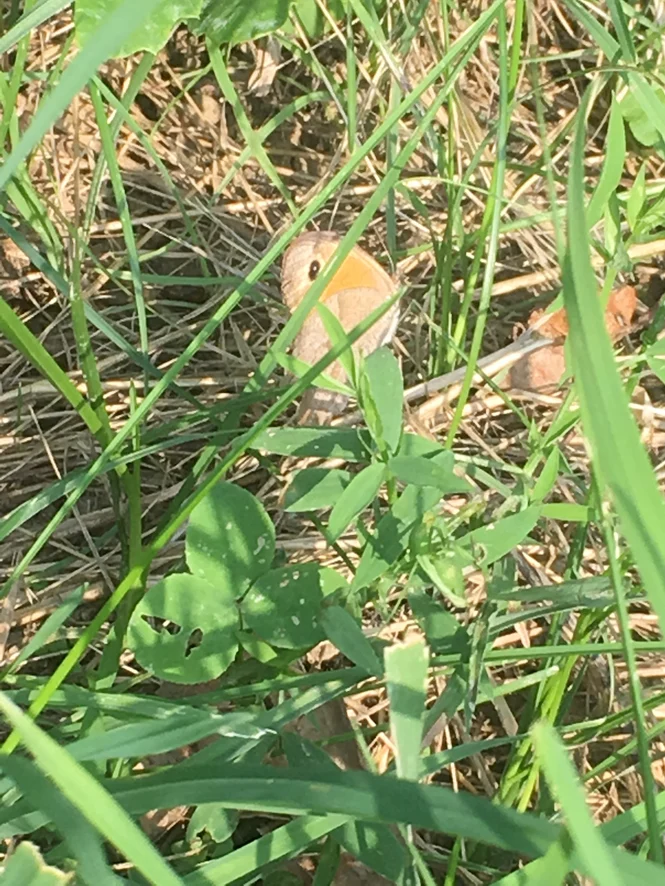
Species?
Maniola jurtina
